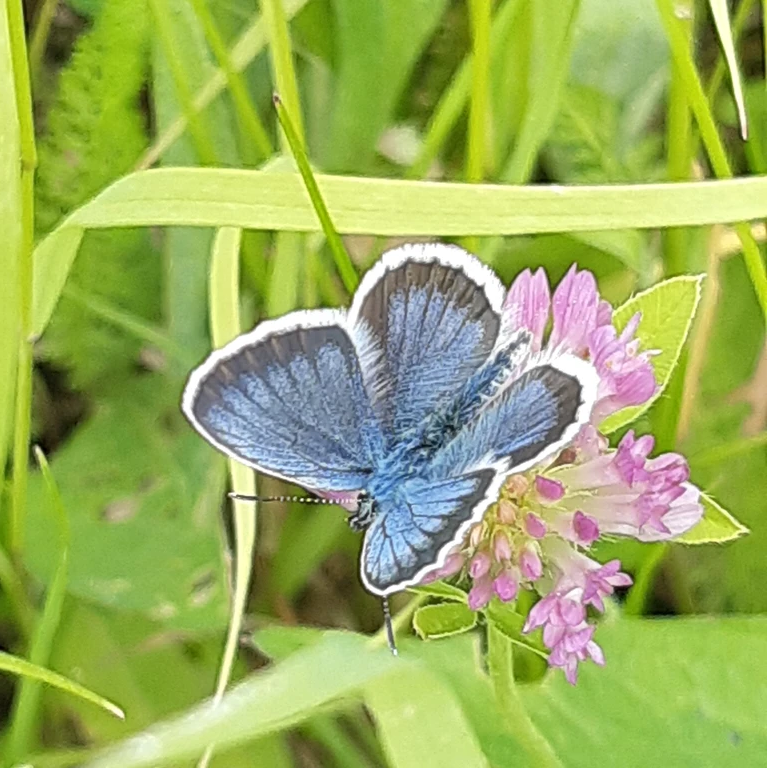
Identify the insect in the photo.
Plebejus argus
